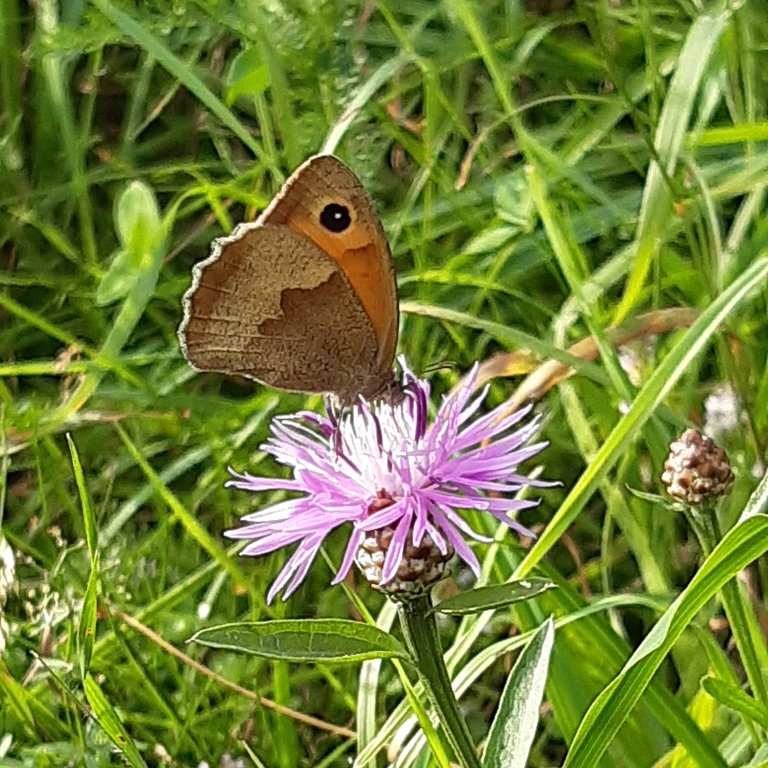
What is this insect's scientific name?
Maniola jurtina
